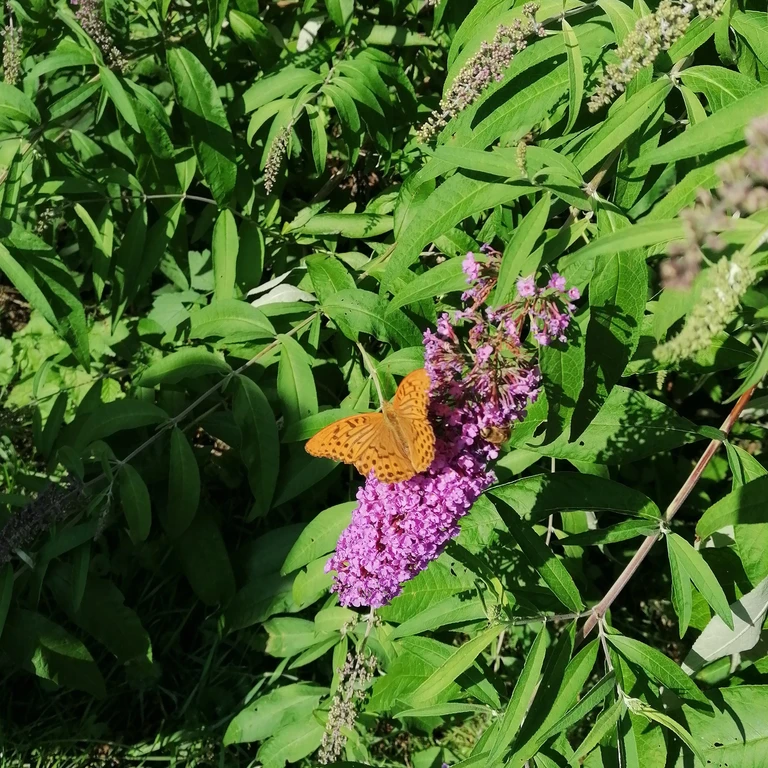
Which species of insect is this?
Argynnis paphia
